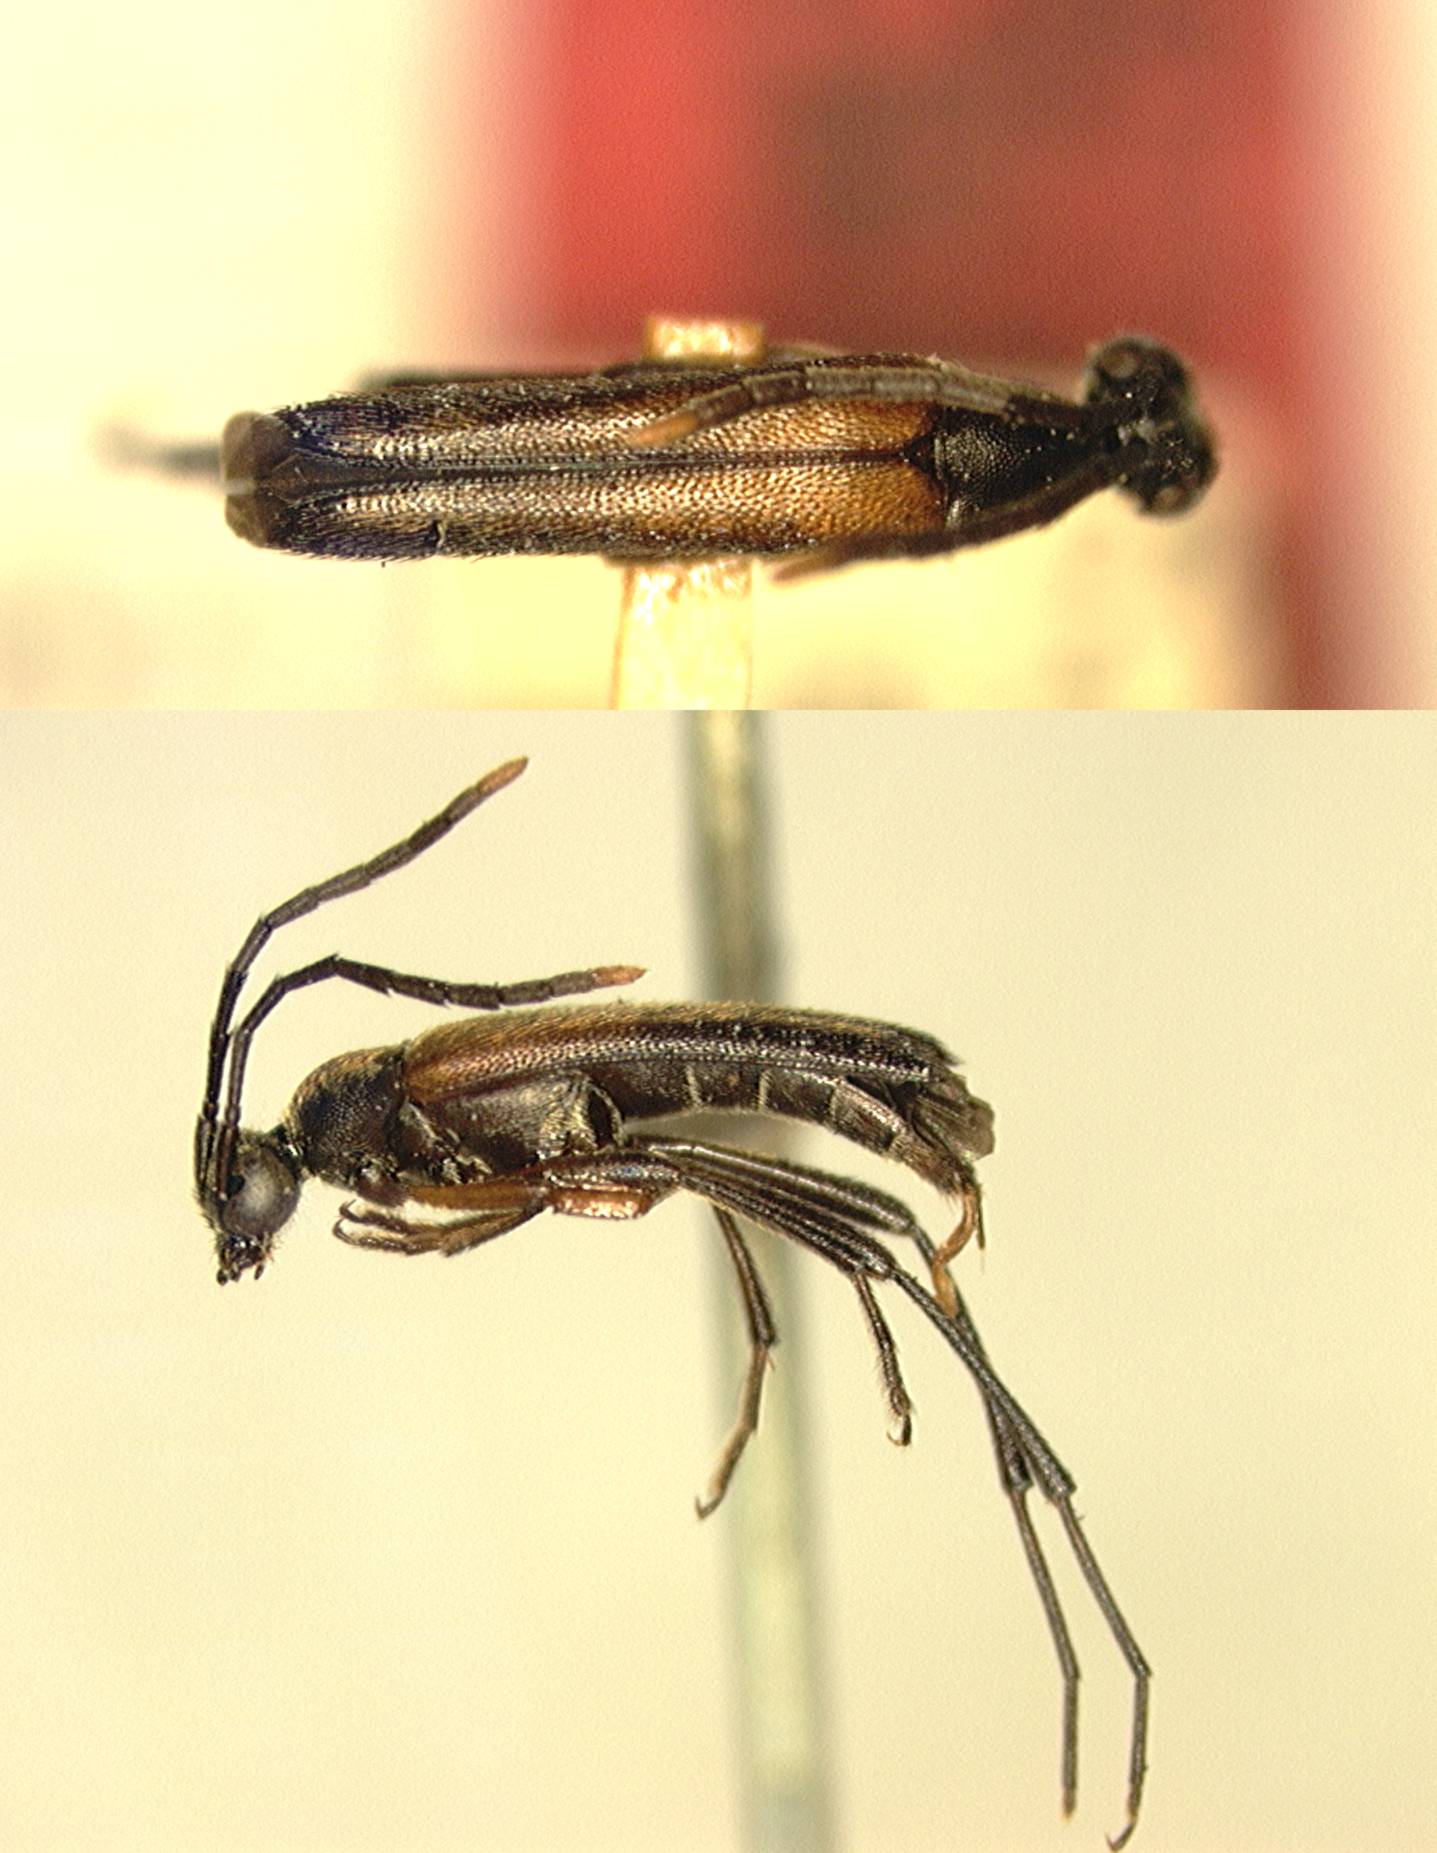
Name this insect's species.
Stenoleptura longitarsis
